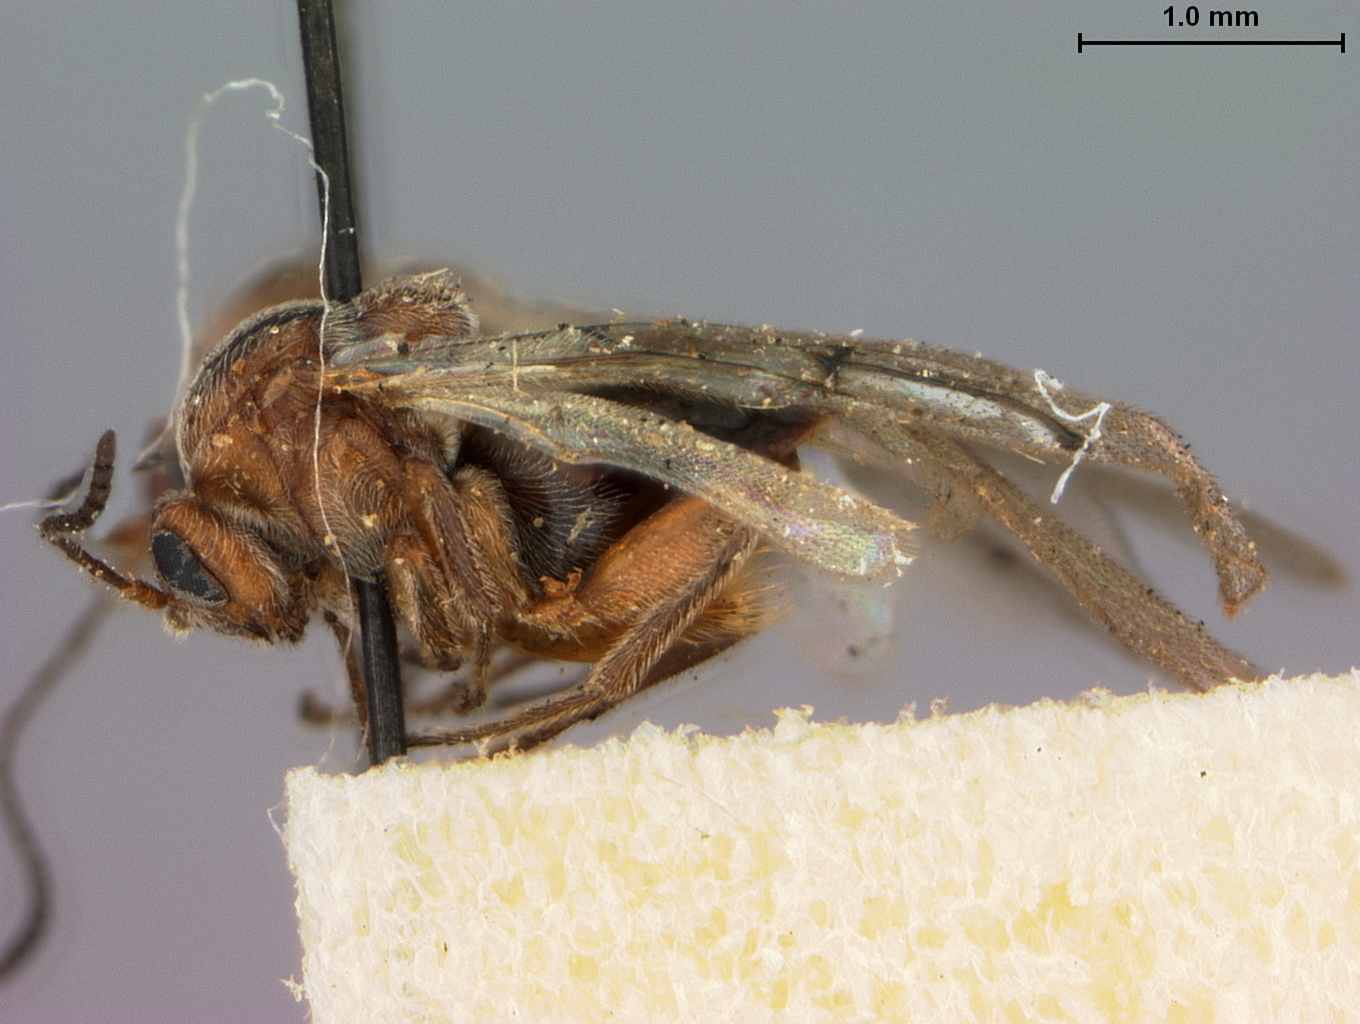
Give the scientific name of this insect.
Holcaspis douglasii
